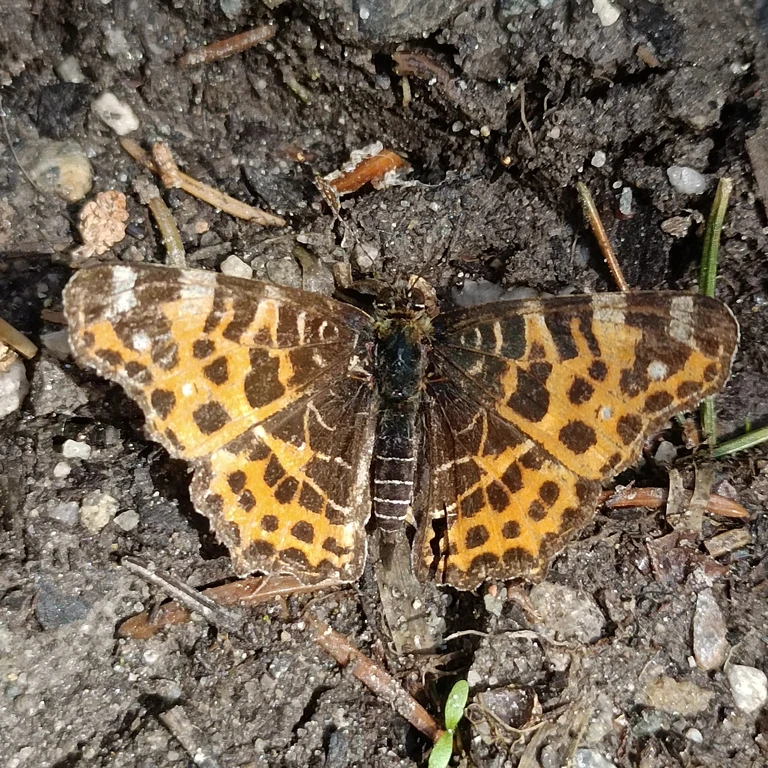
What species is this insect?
Araschnia levana
